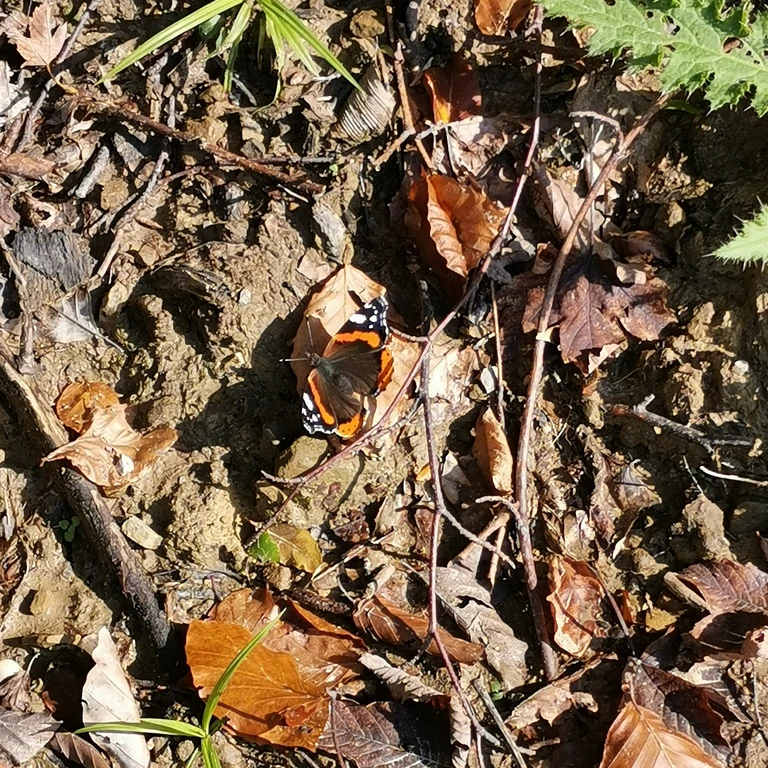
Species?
Vanessa atalanta
